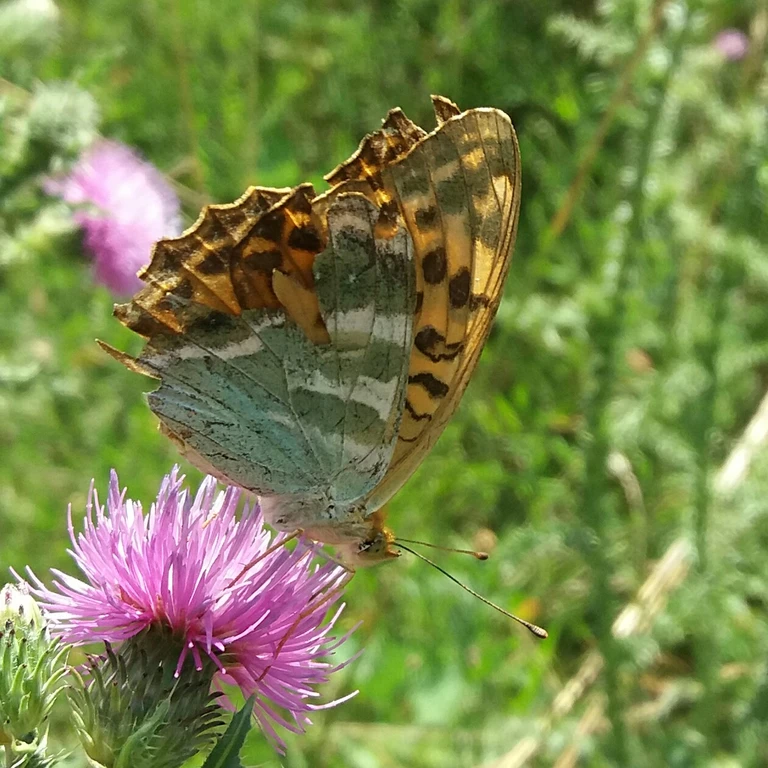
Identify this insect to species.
Argynnis paphia
